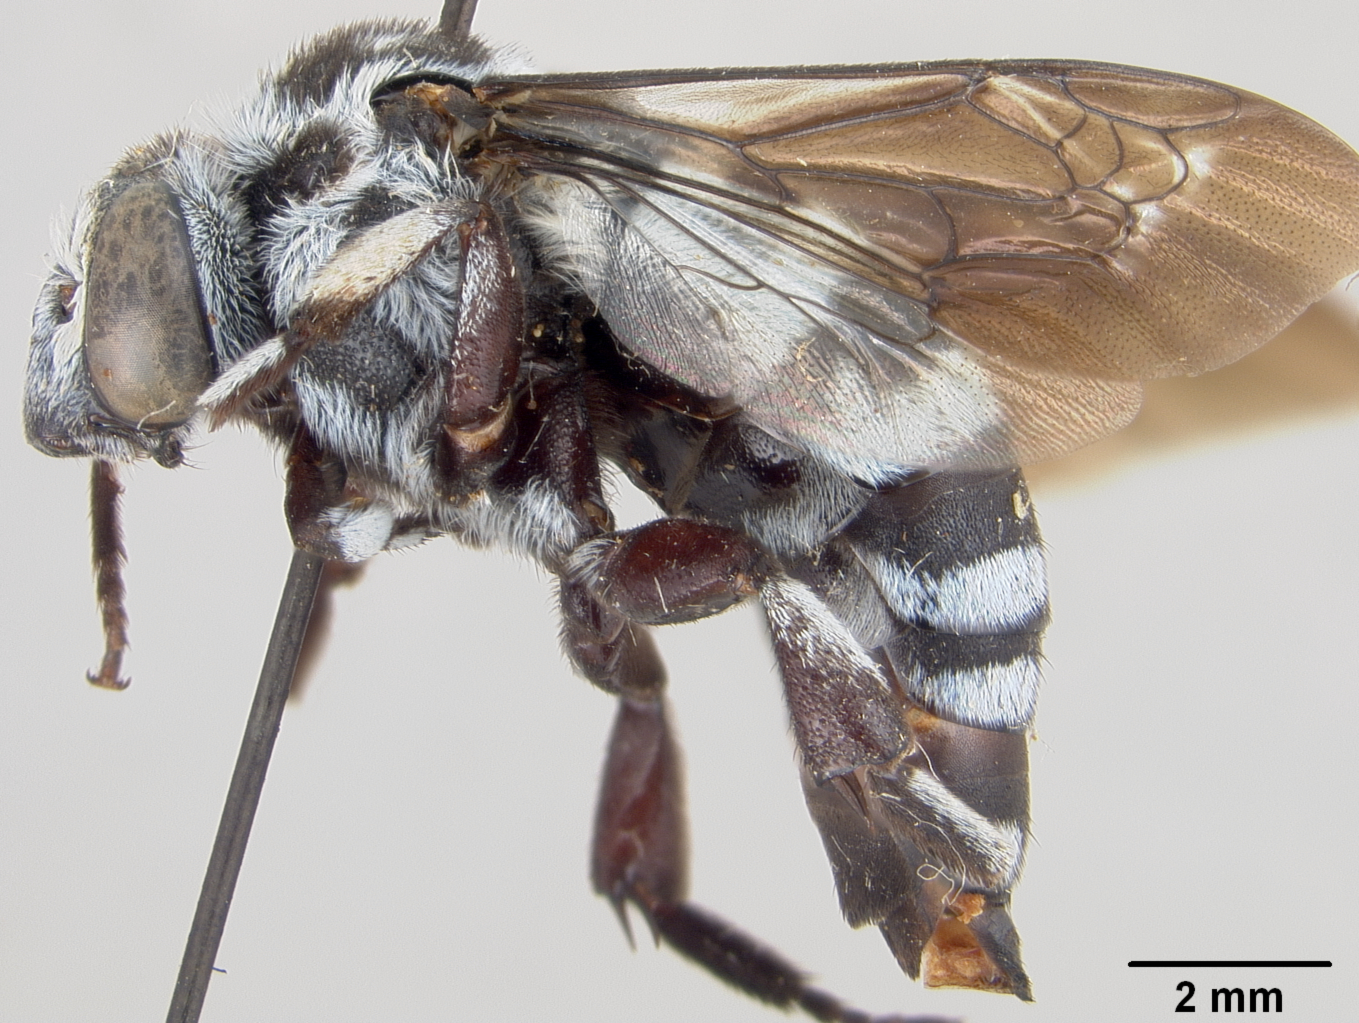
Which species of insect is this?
Crocisa insulicola
